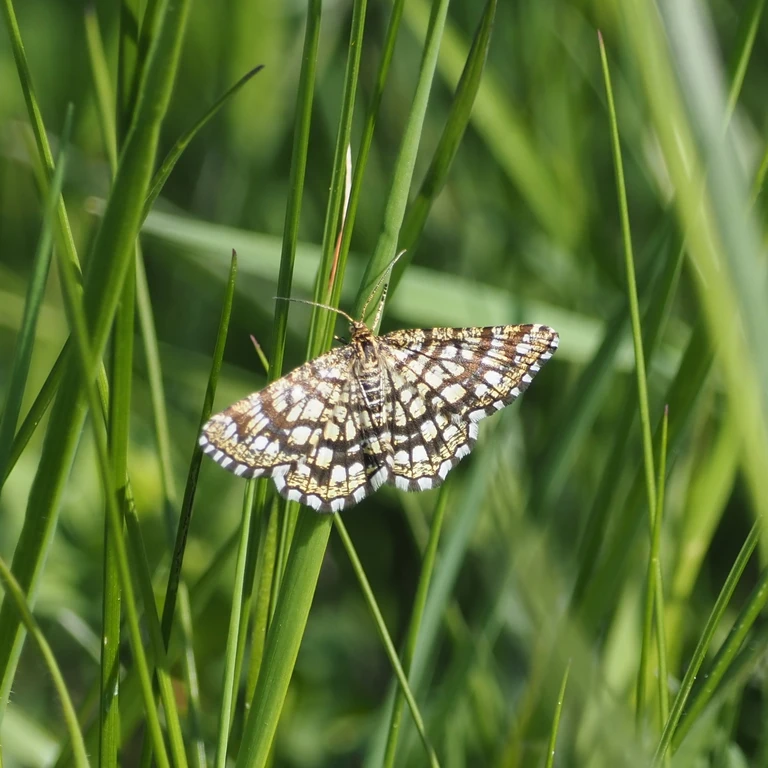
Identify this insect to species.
Chiasmia clathrata
